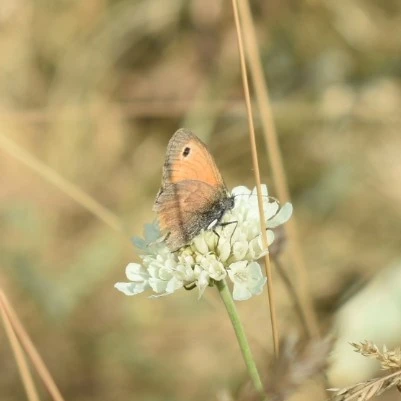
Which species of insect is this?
Coenonympha pamphilus
